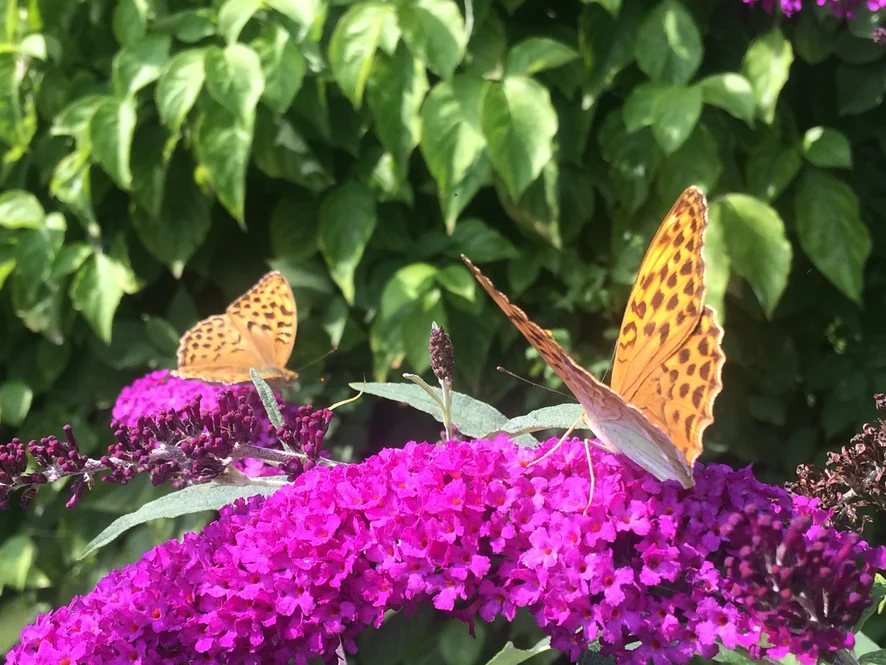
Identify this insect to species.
Argynnis paphia
